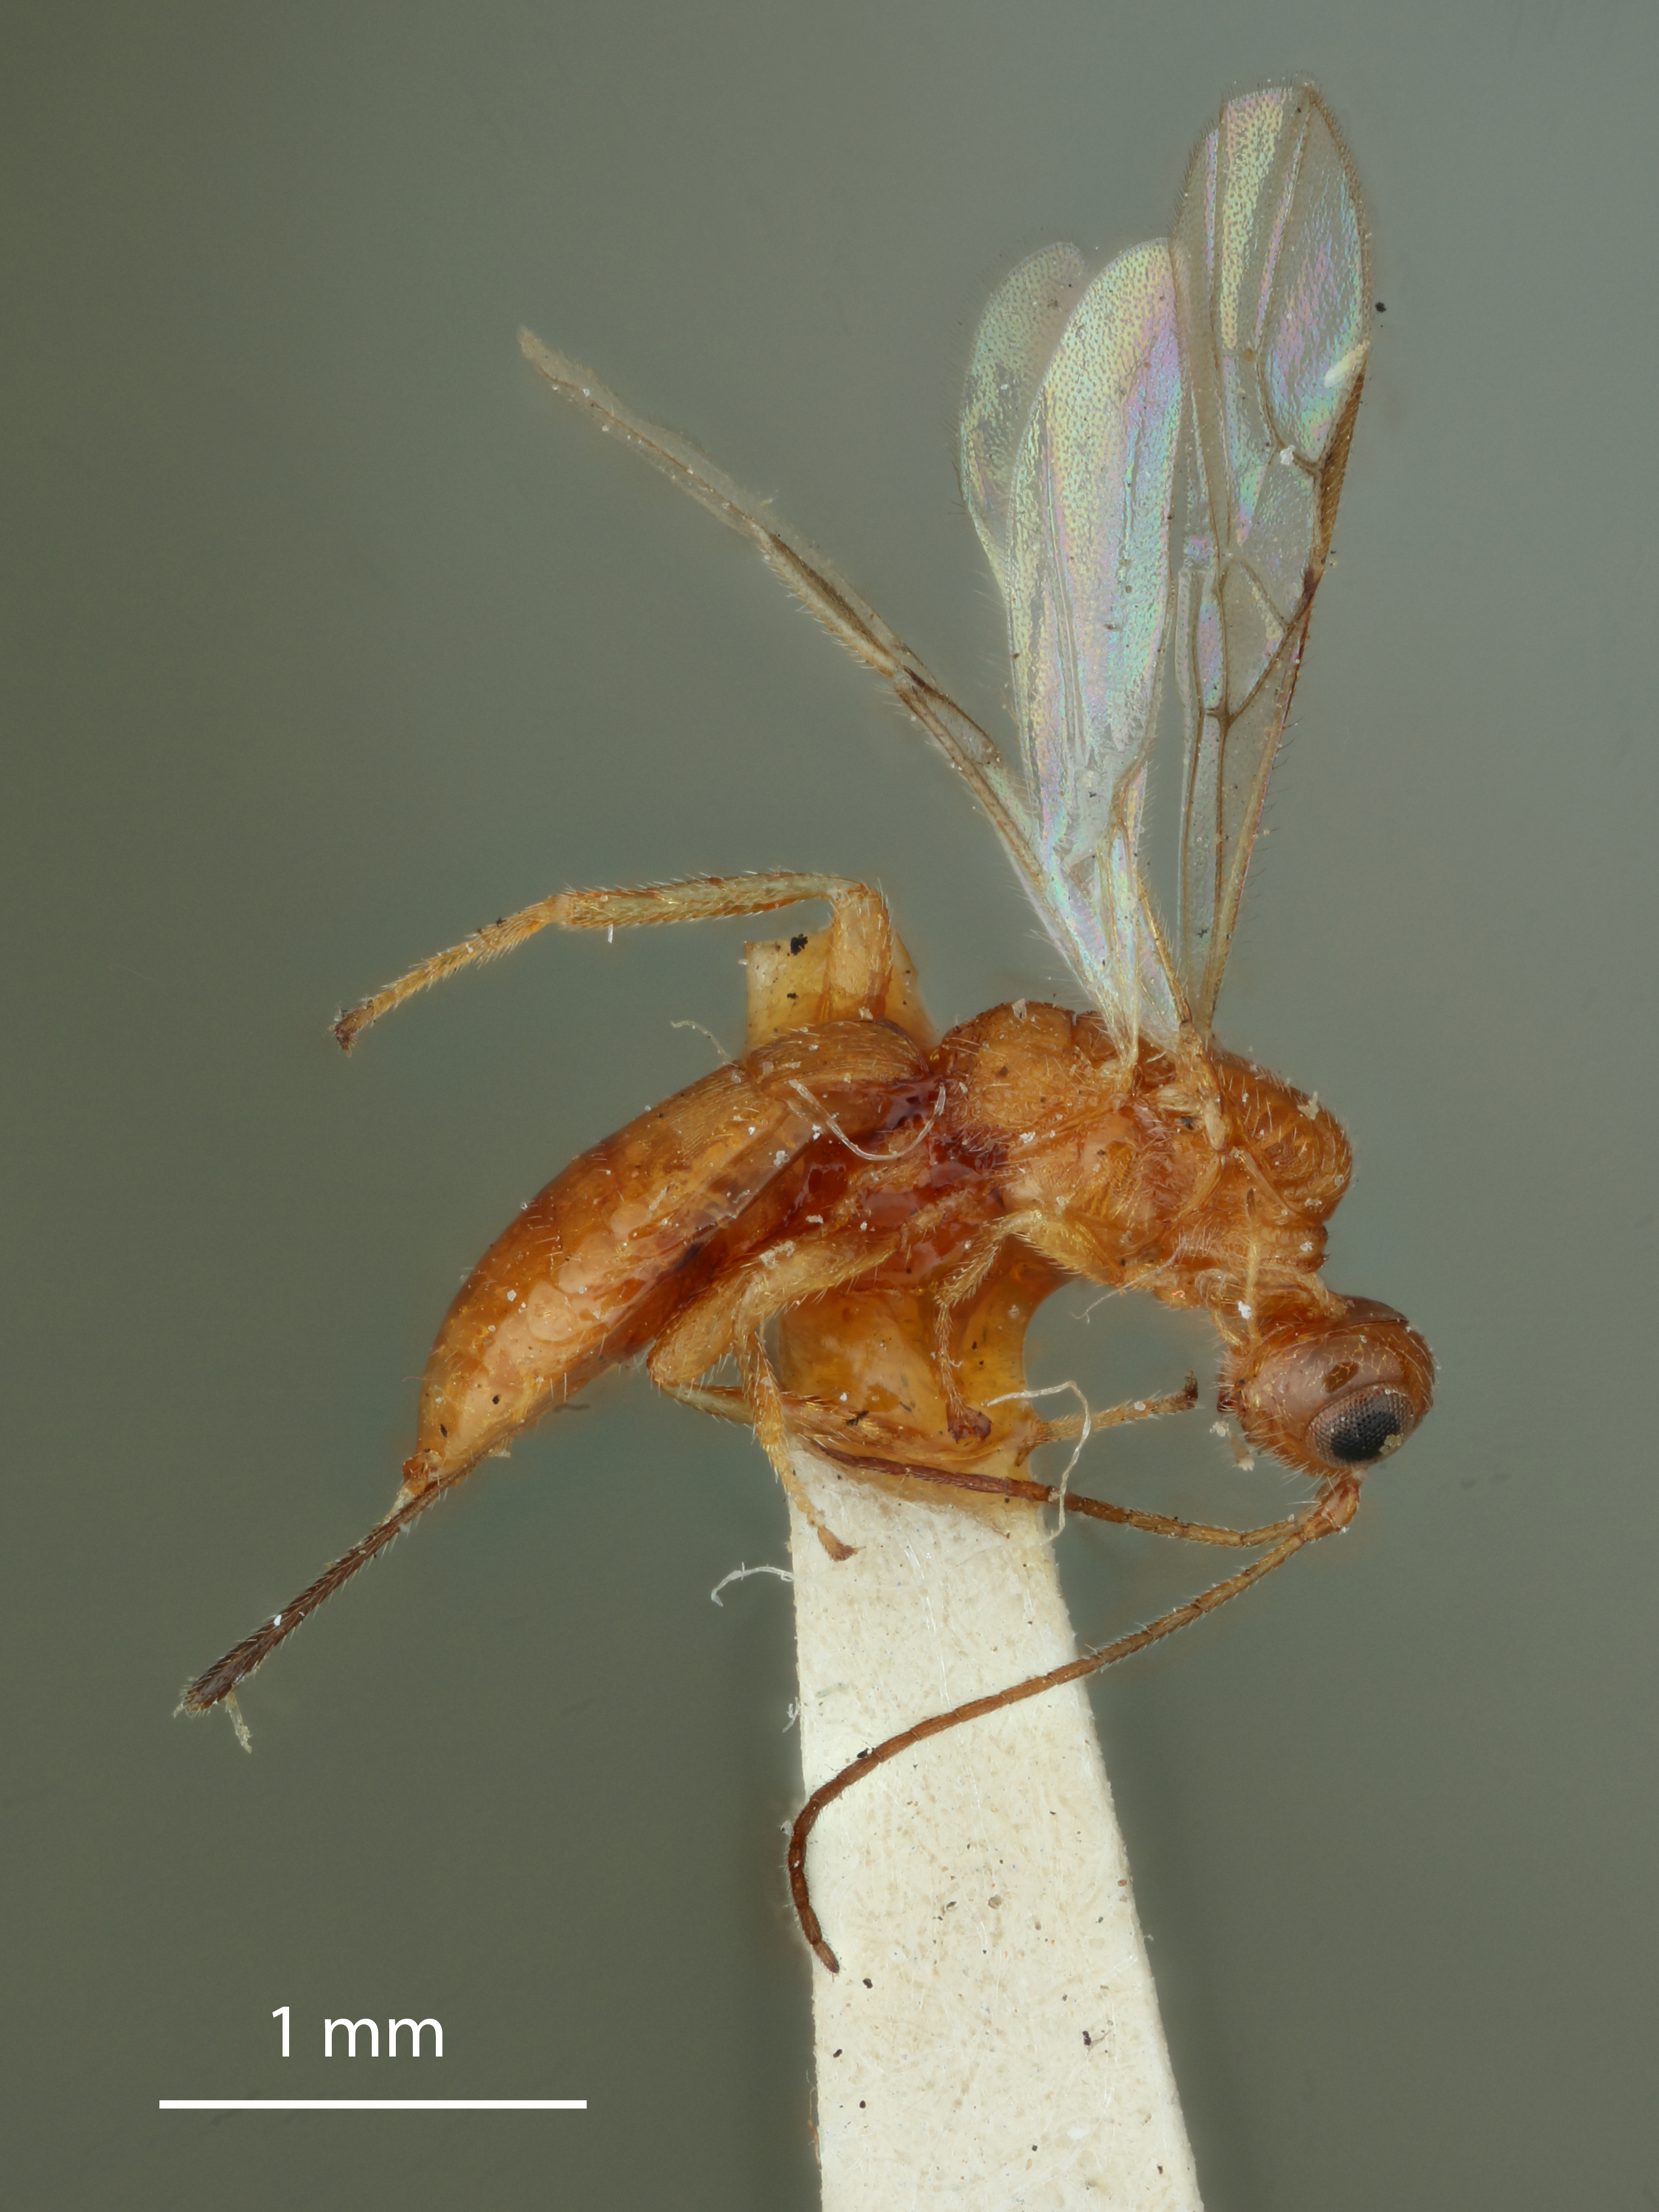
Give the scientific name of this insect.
Caenophanes koebele
